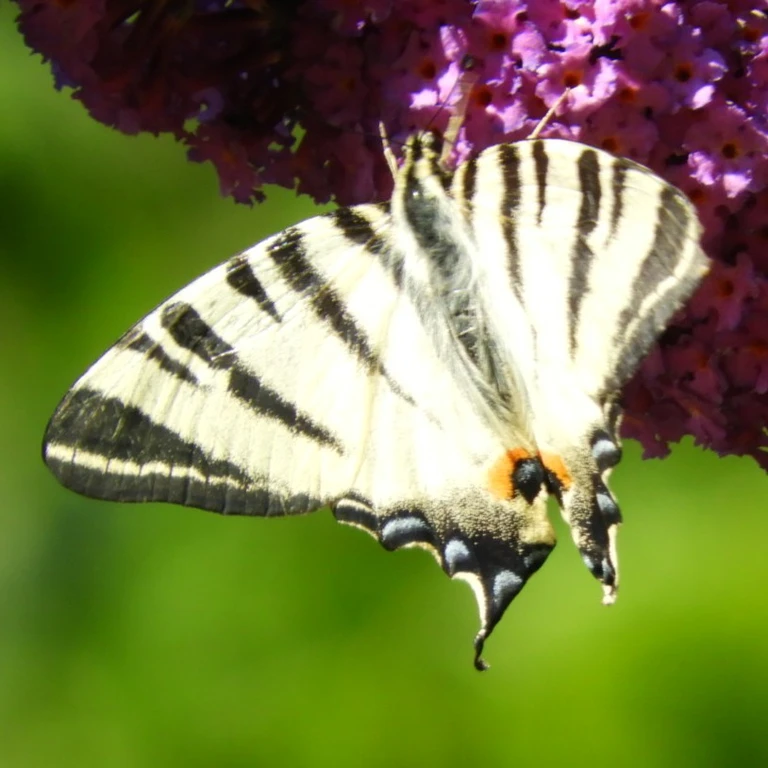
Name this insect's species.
Iphiclides podalirius
